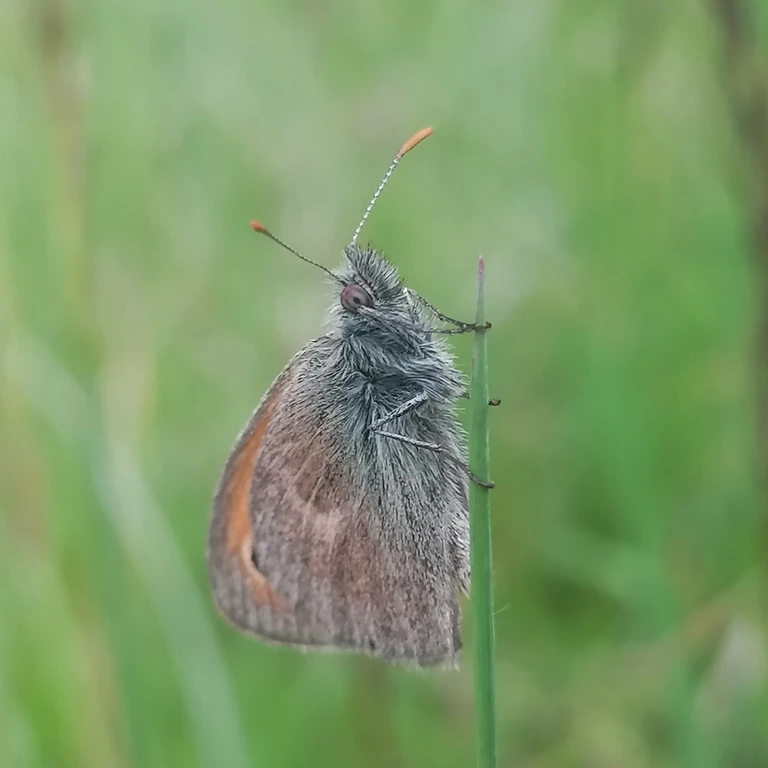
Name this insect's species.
Coenonympha pamphilus
